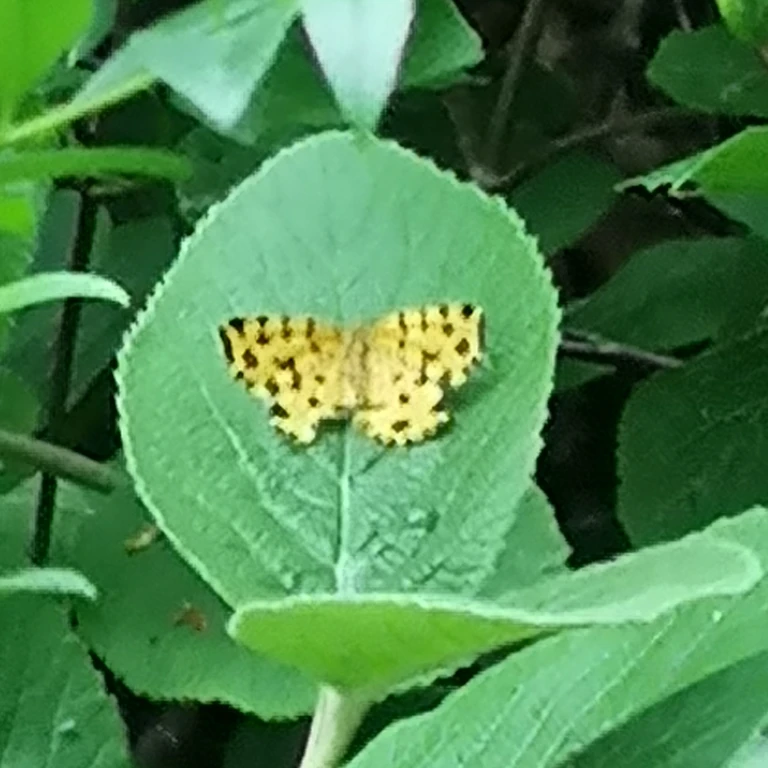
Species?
Pseudopanthera macularia
